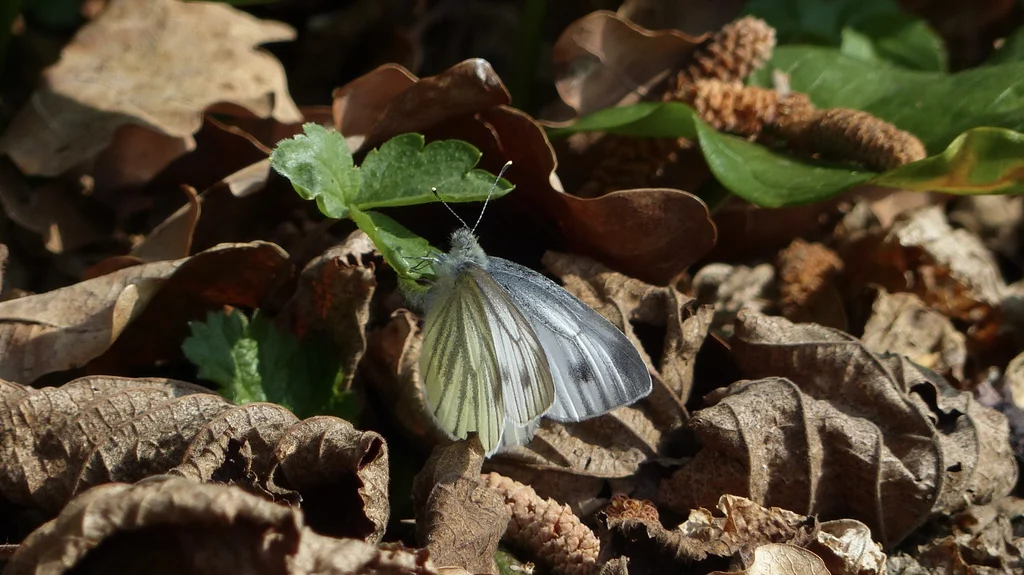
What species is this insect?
Pieris napi
